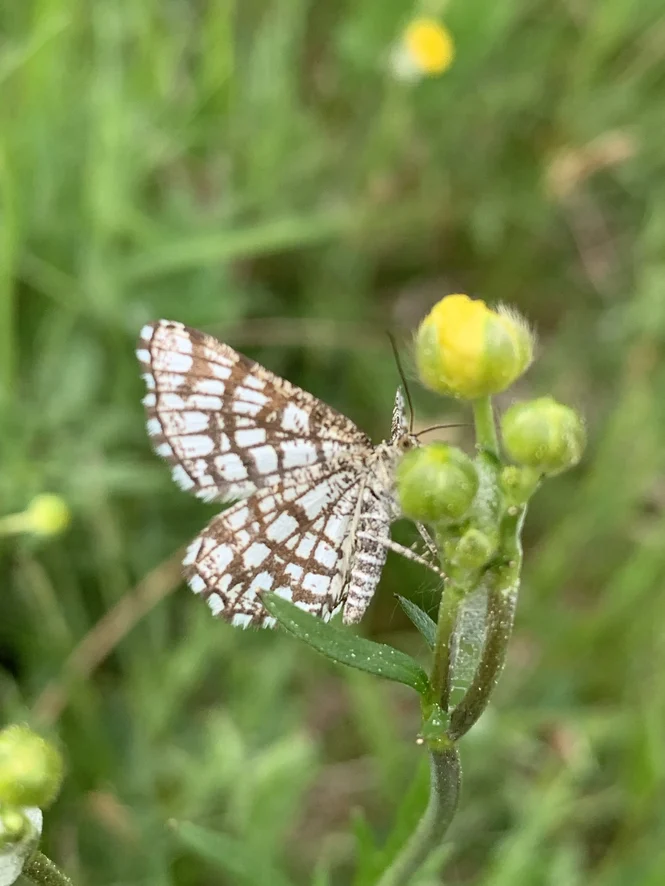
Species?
Chiasmia clathrata
